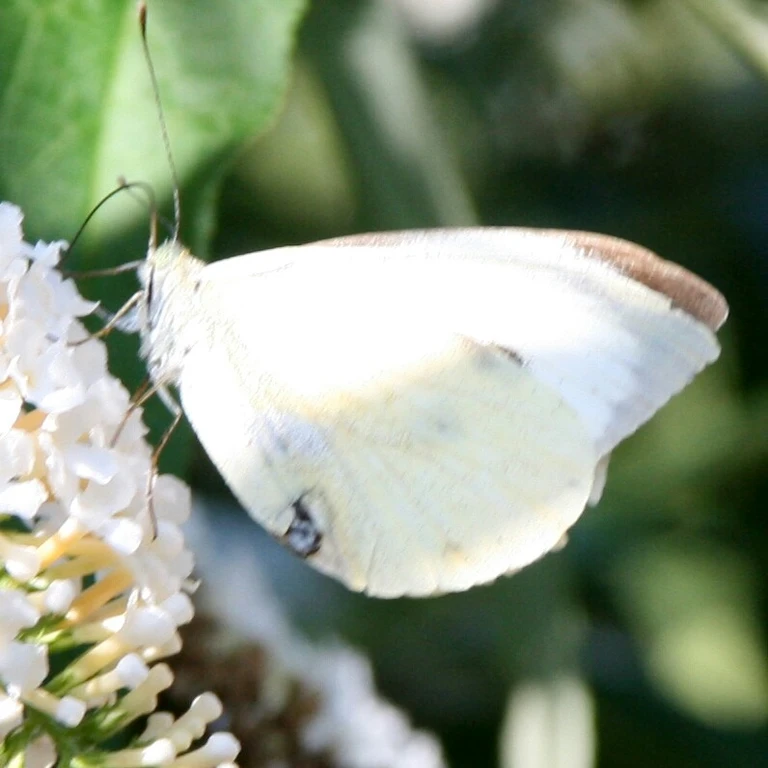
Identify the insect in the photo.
Pieris brassicae
